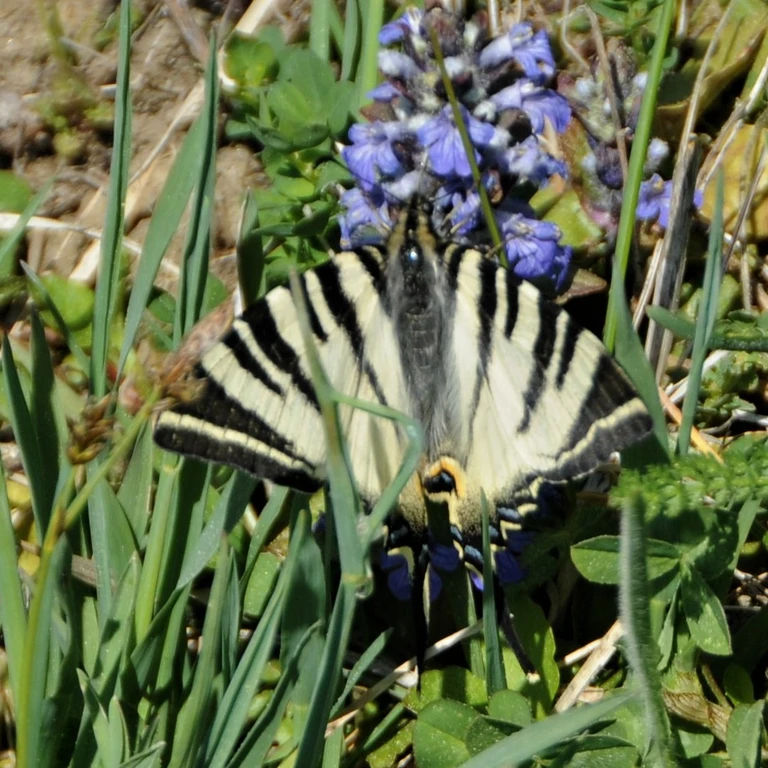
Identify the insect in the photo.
Iphiclides podalirius
